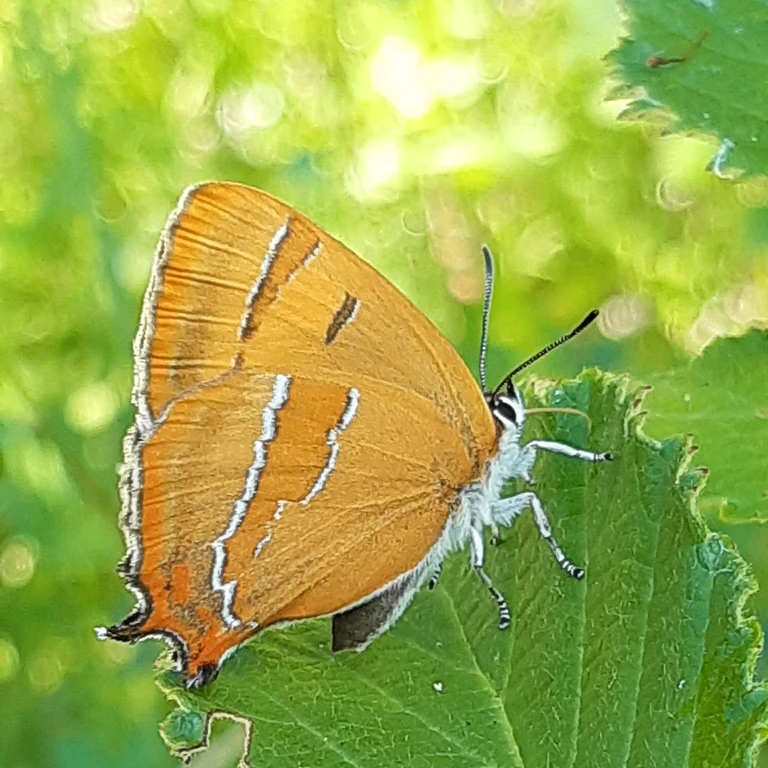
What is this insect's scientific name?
Thecla betulae
